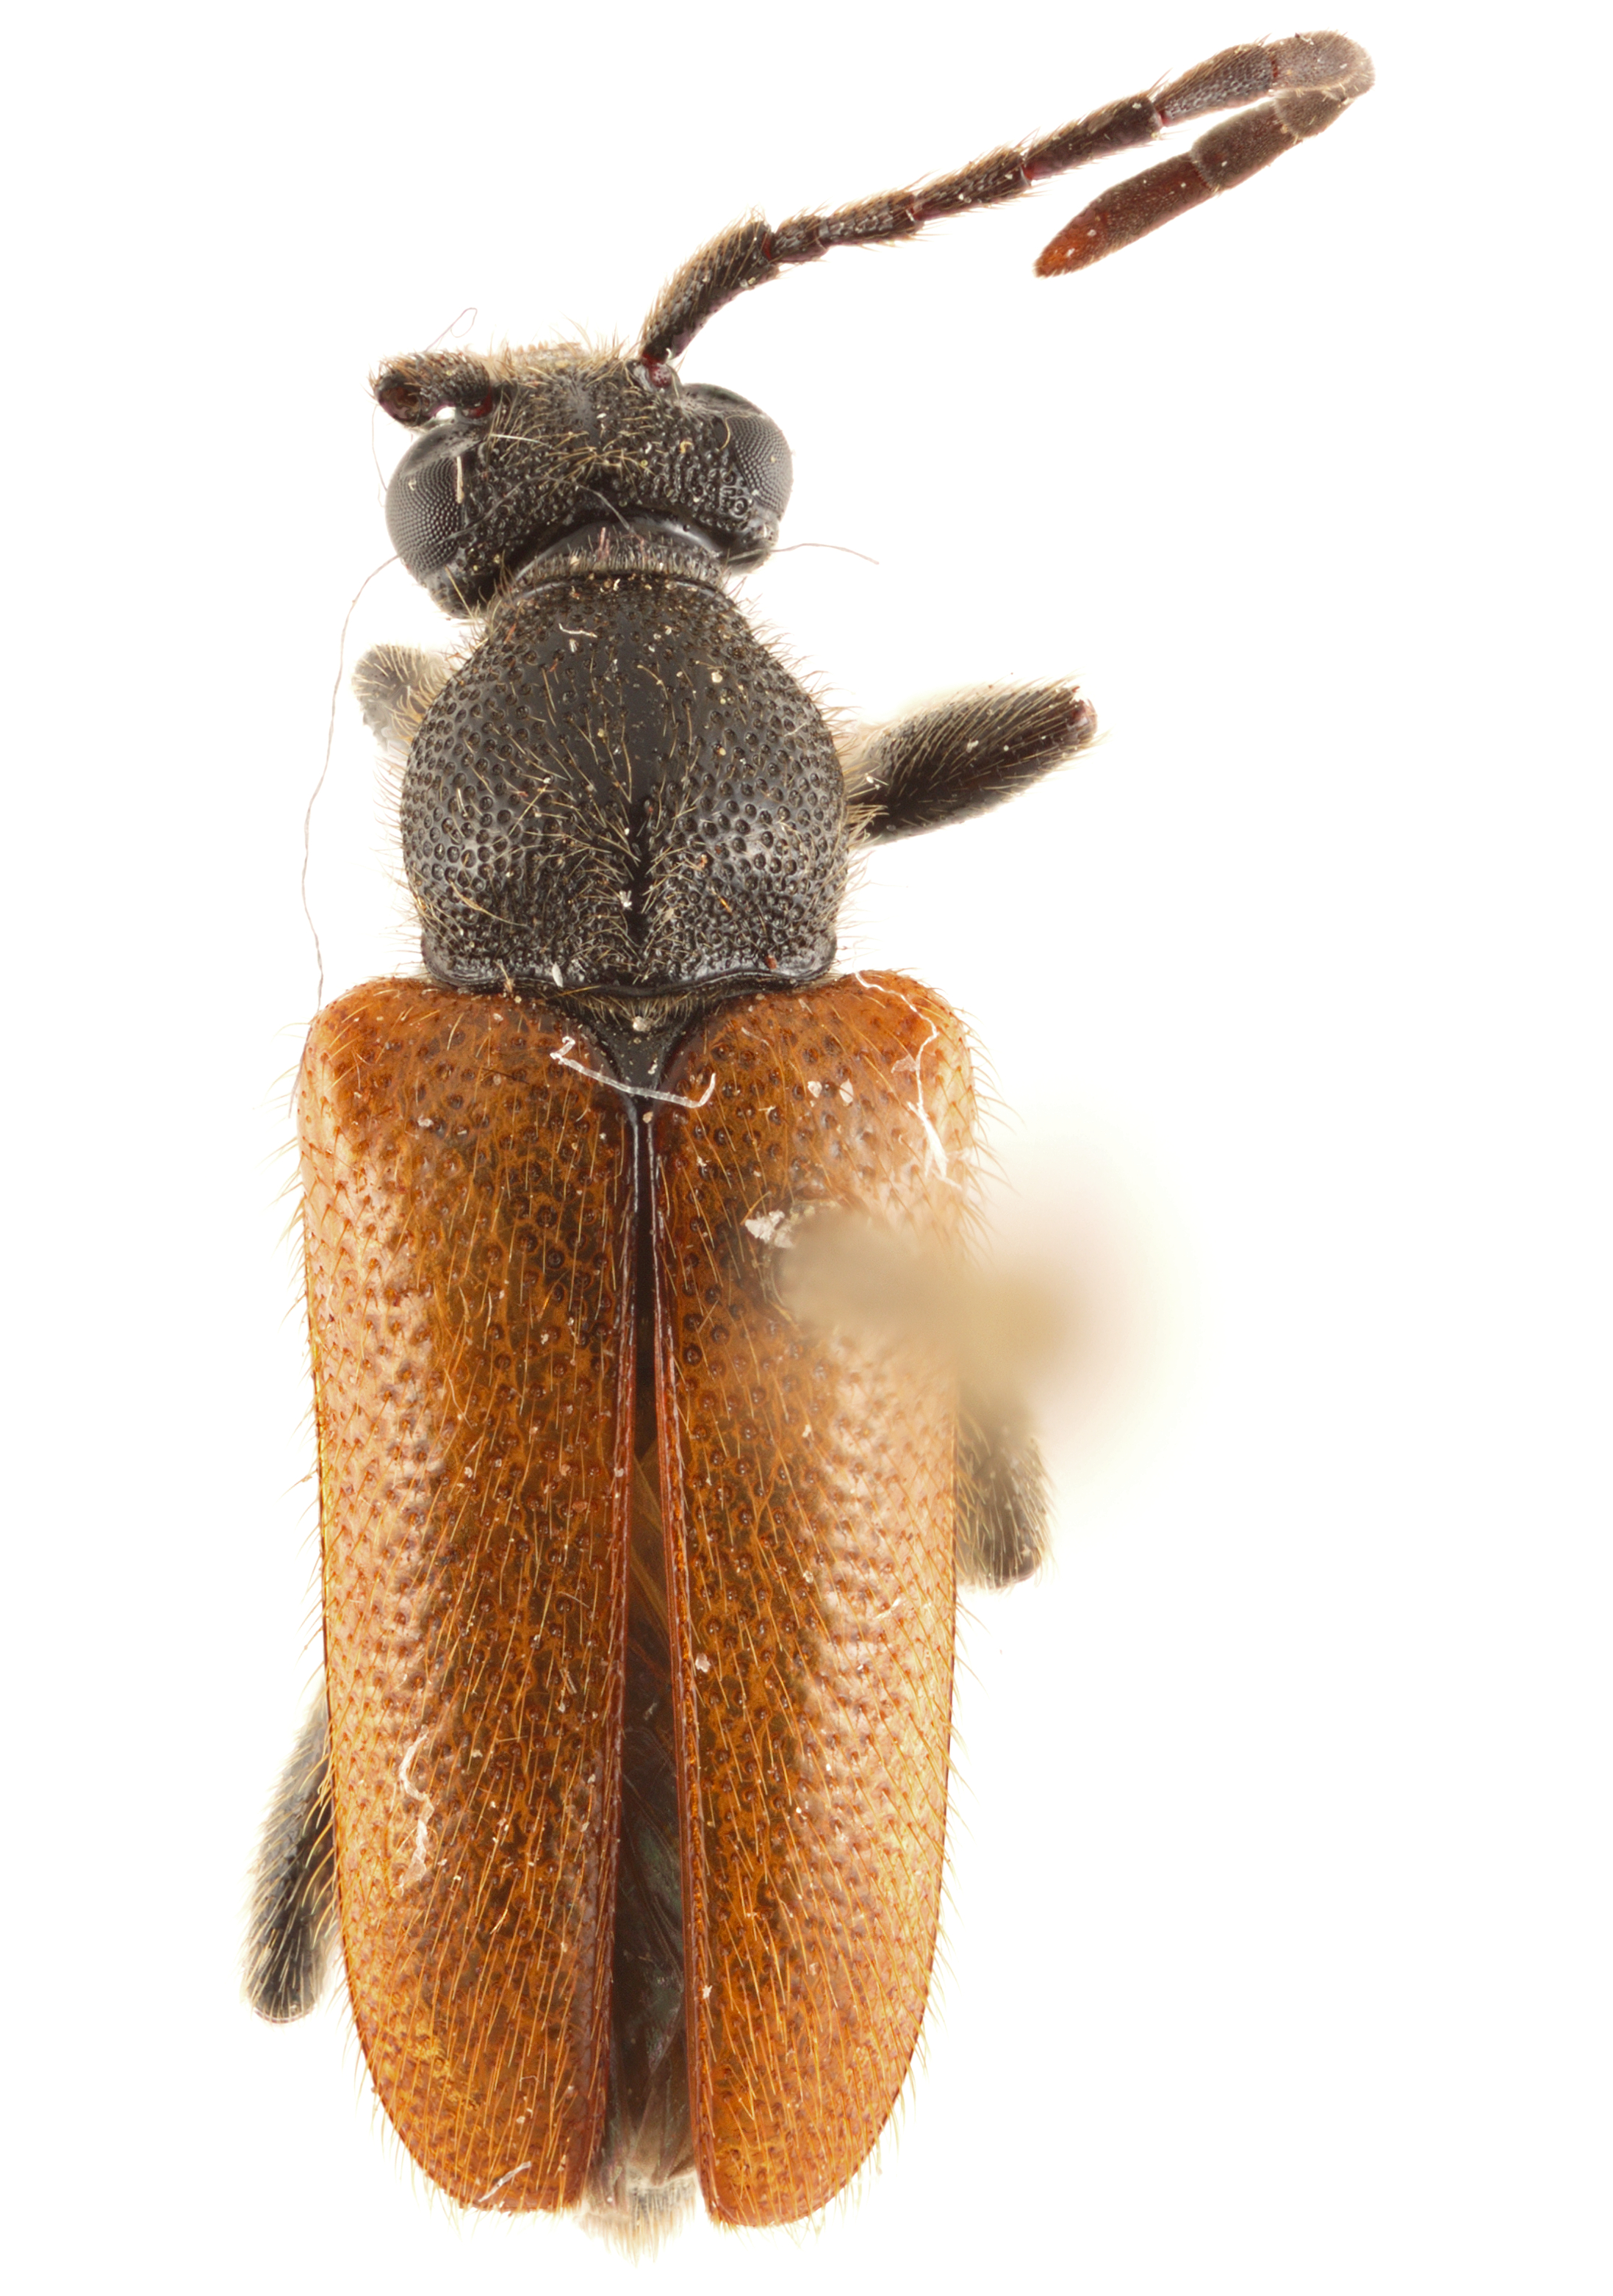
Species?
Lemula decipiens
